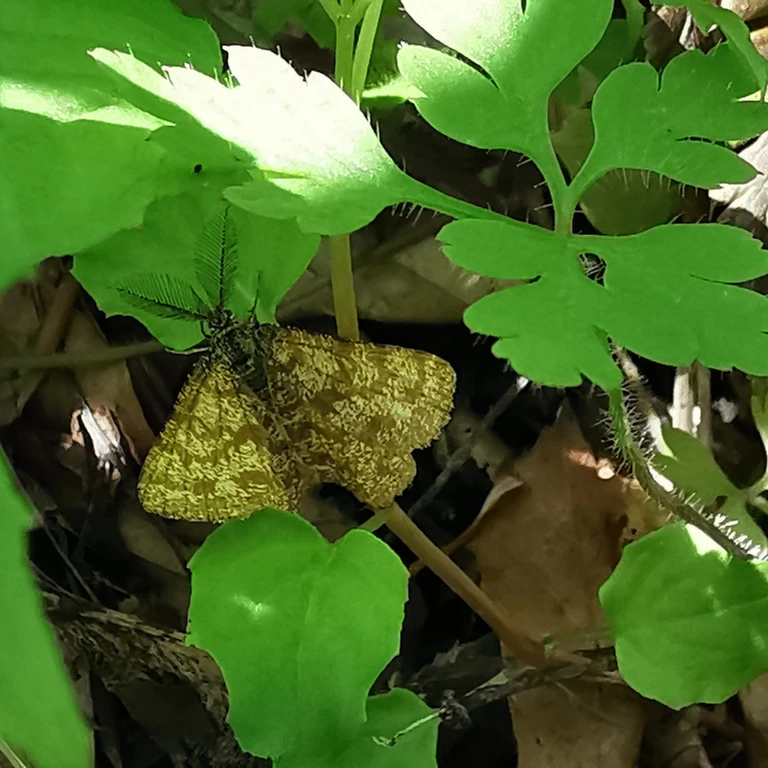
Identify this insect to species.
Ematurga atomaria
